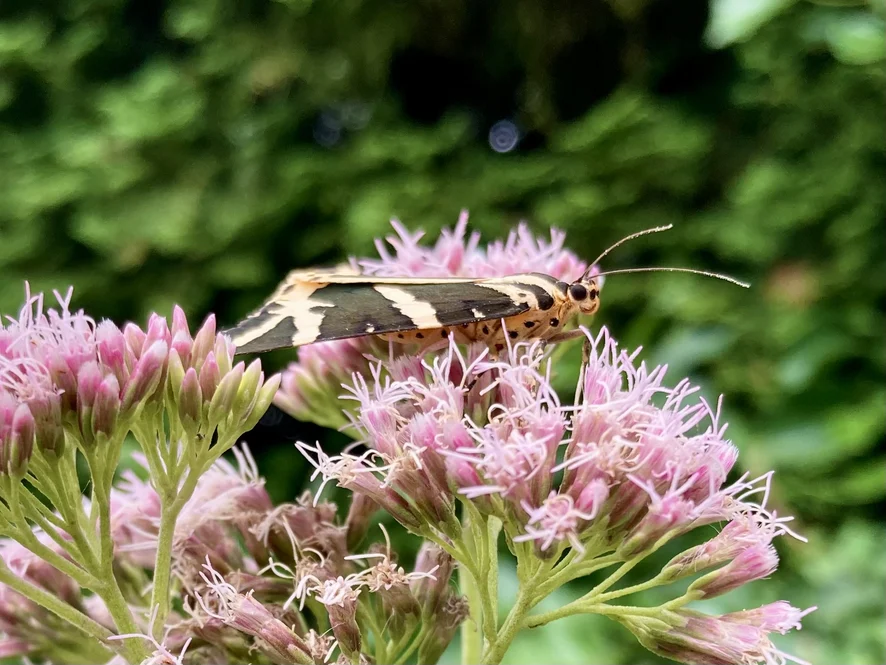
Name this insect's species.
Euplagia quadripunctaria
